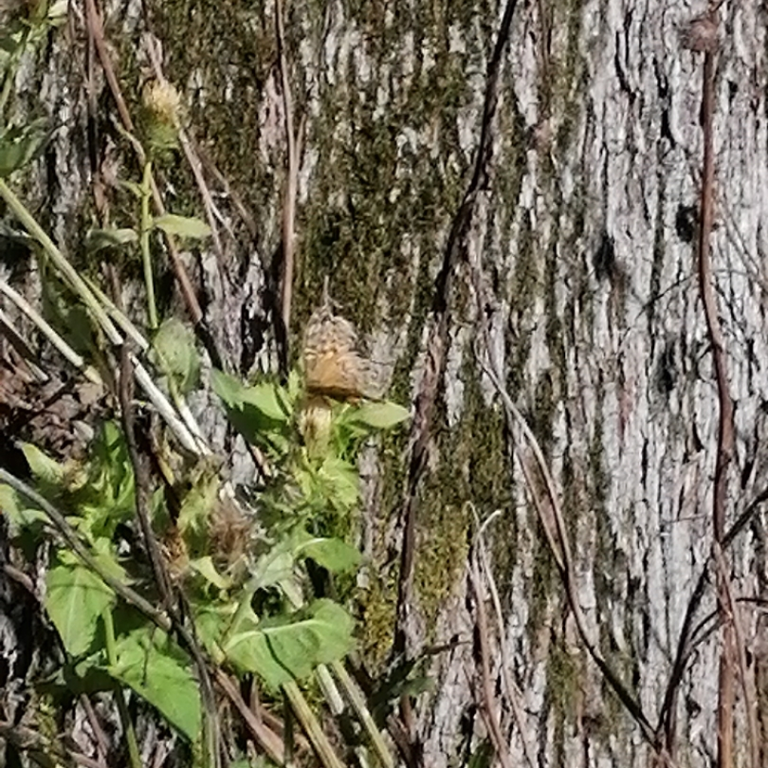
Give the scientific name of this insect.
Argynnis paphia
